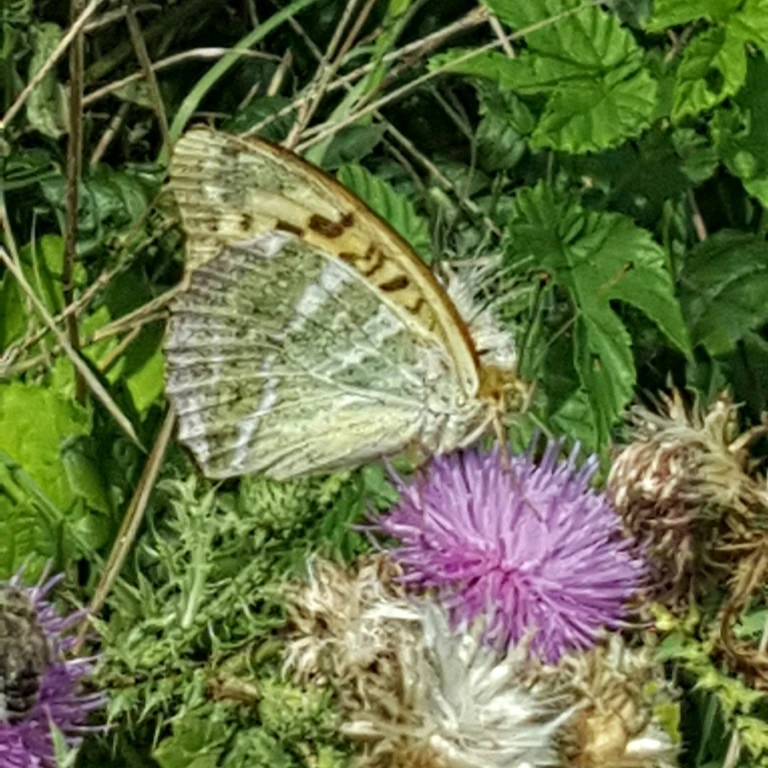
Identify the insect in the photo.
Argynnis paphia
